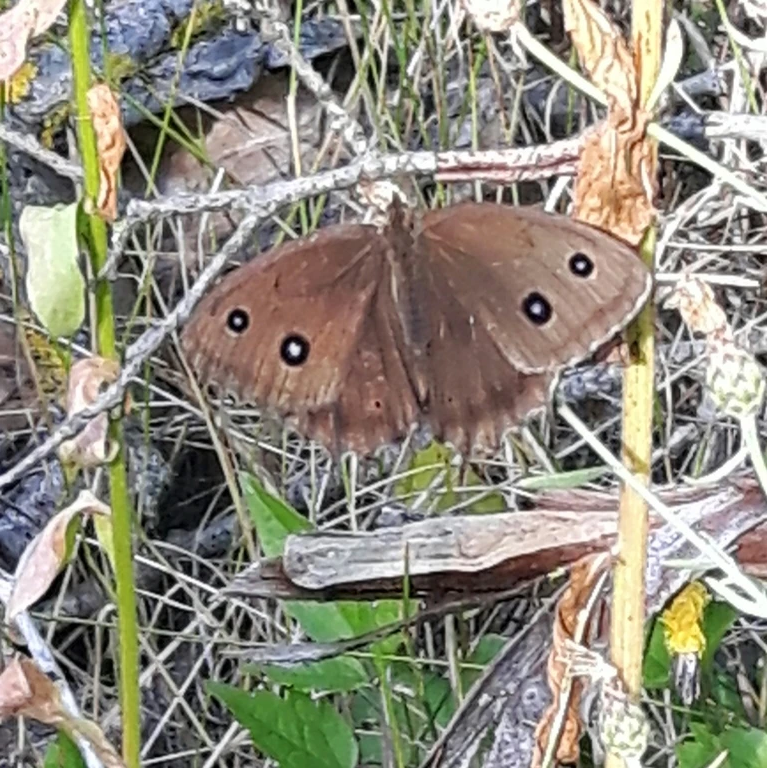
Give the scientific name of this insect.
Minois dryas
